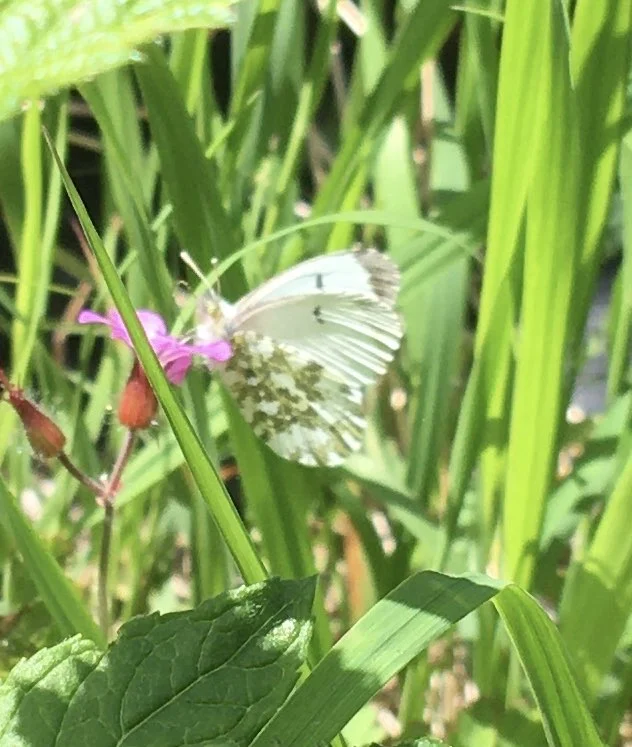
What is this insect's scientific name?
Anthocharis cardamines
